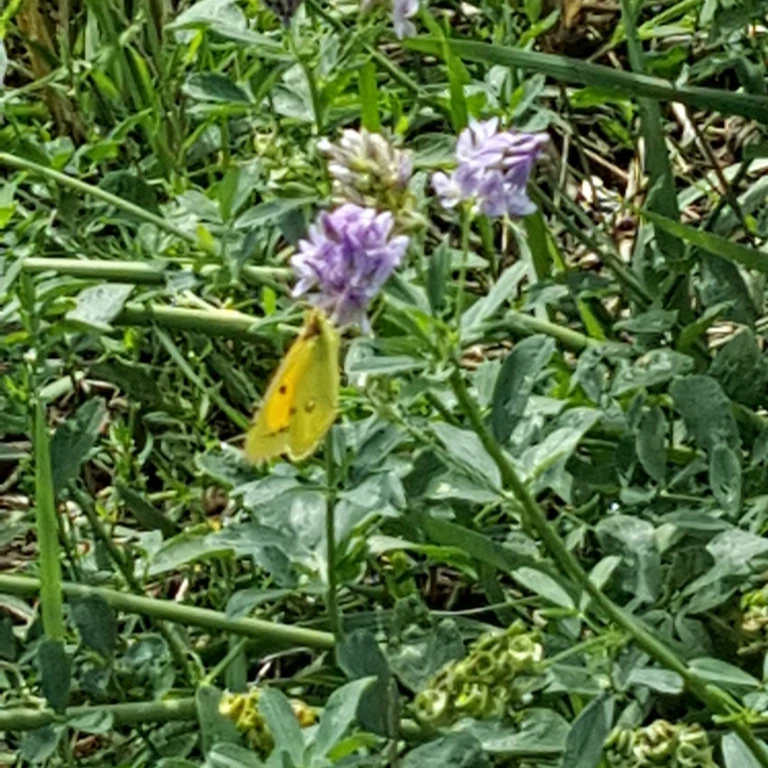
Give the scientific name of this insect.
Colias croceus
